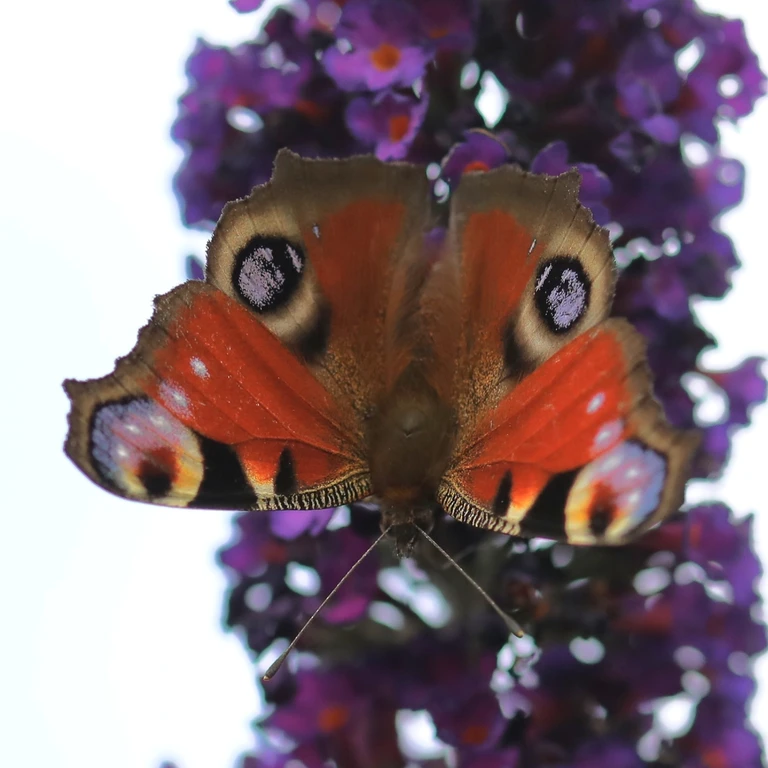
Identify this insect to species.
Aglais io
